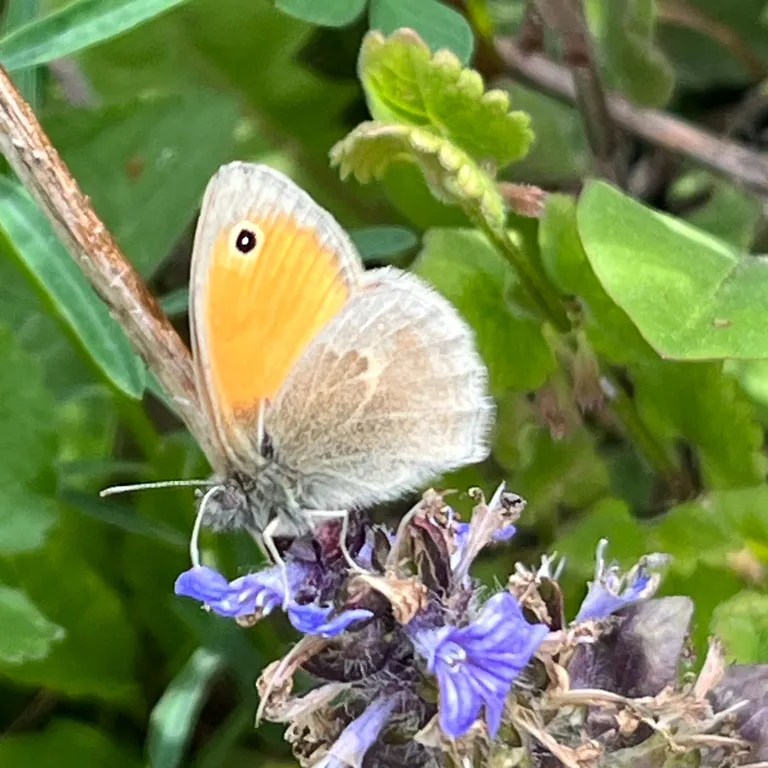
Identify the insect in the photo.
Coenonympha pamphilus
